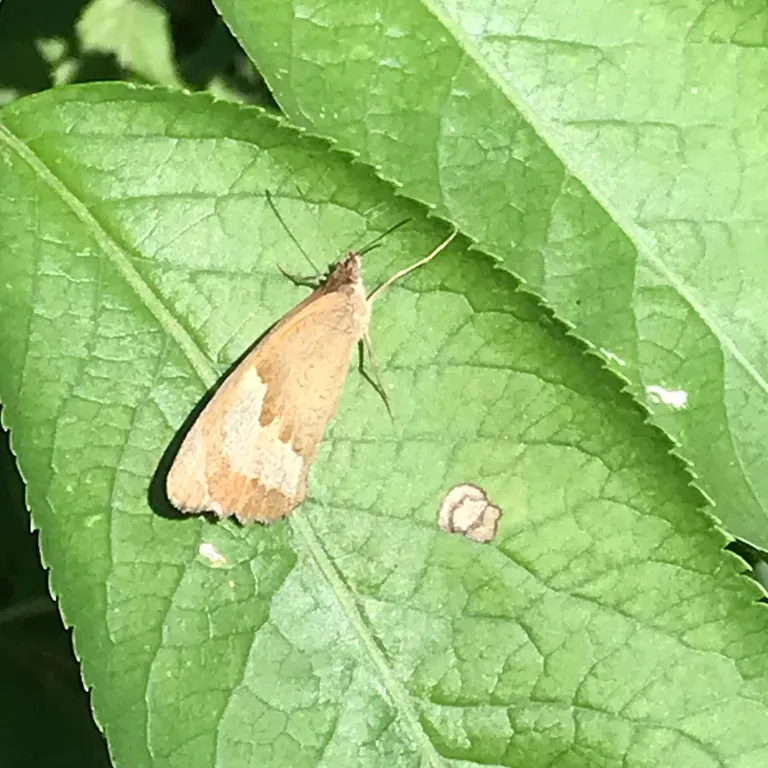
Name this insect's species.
Maniola jurtina
